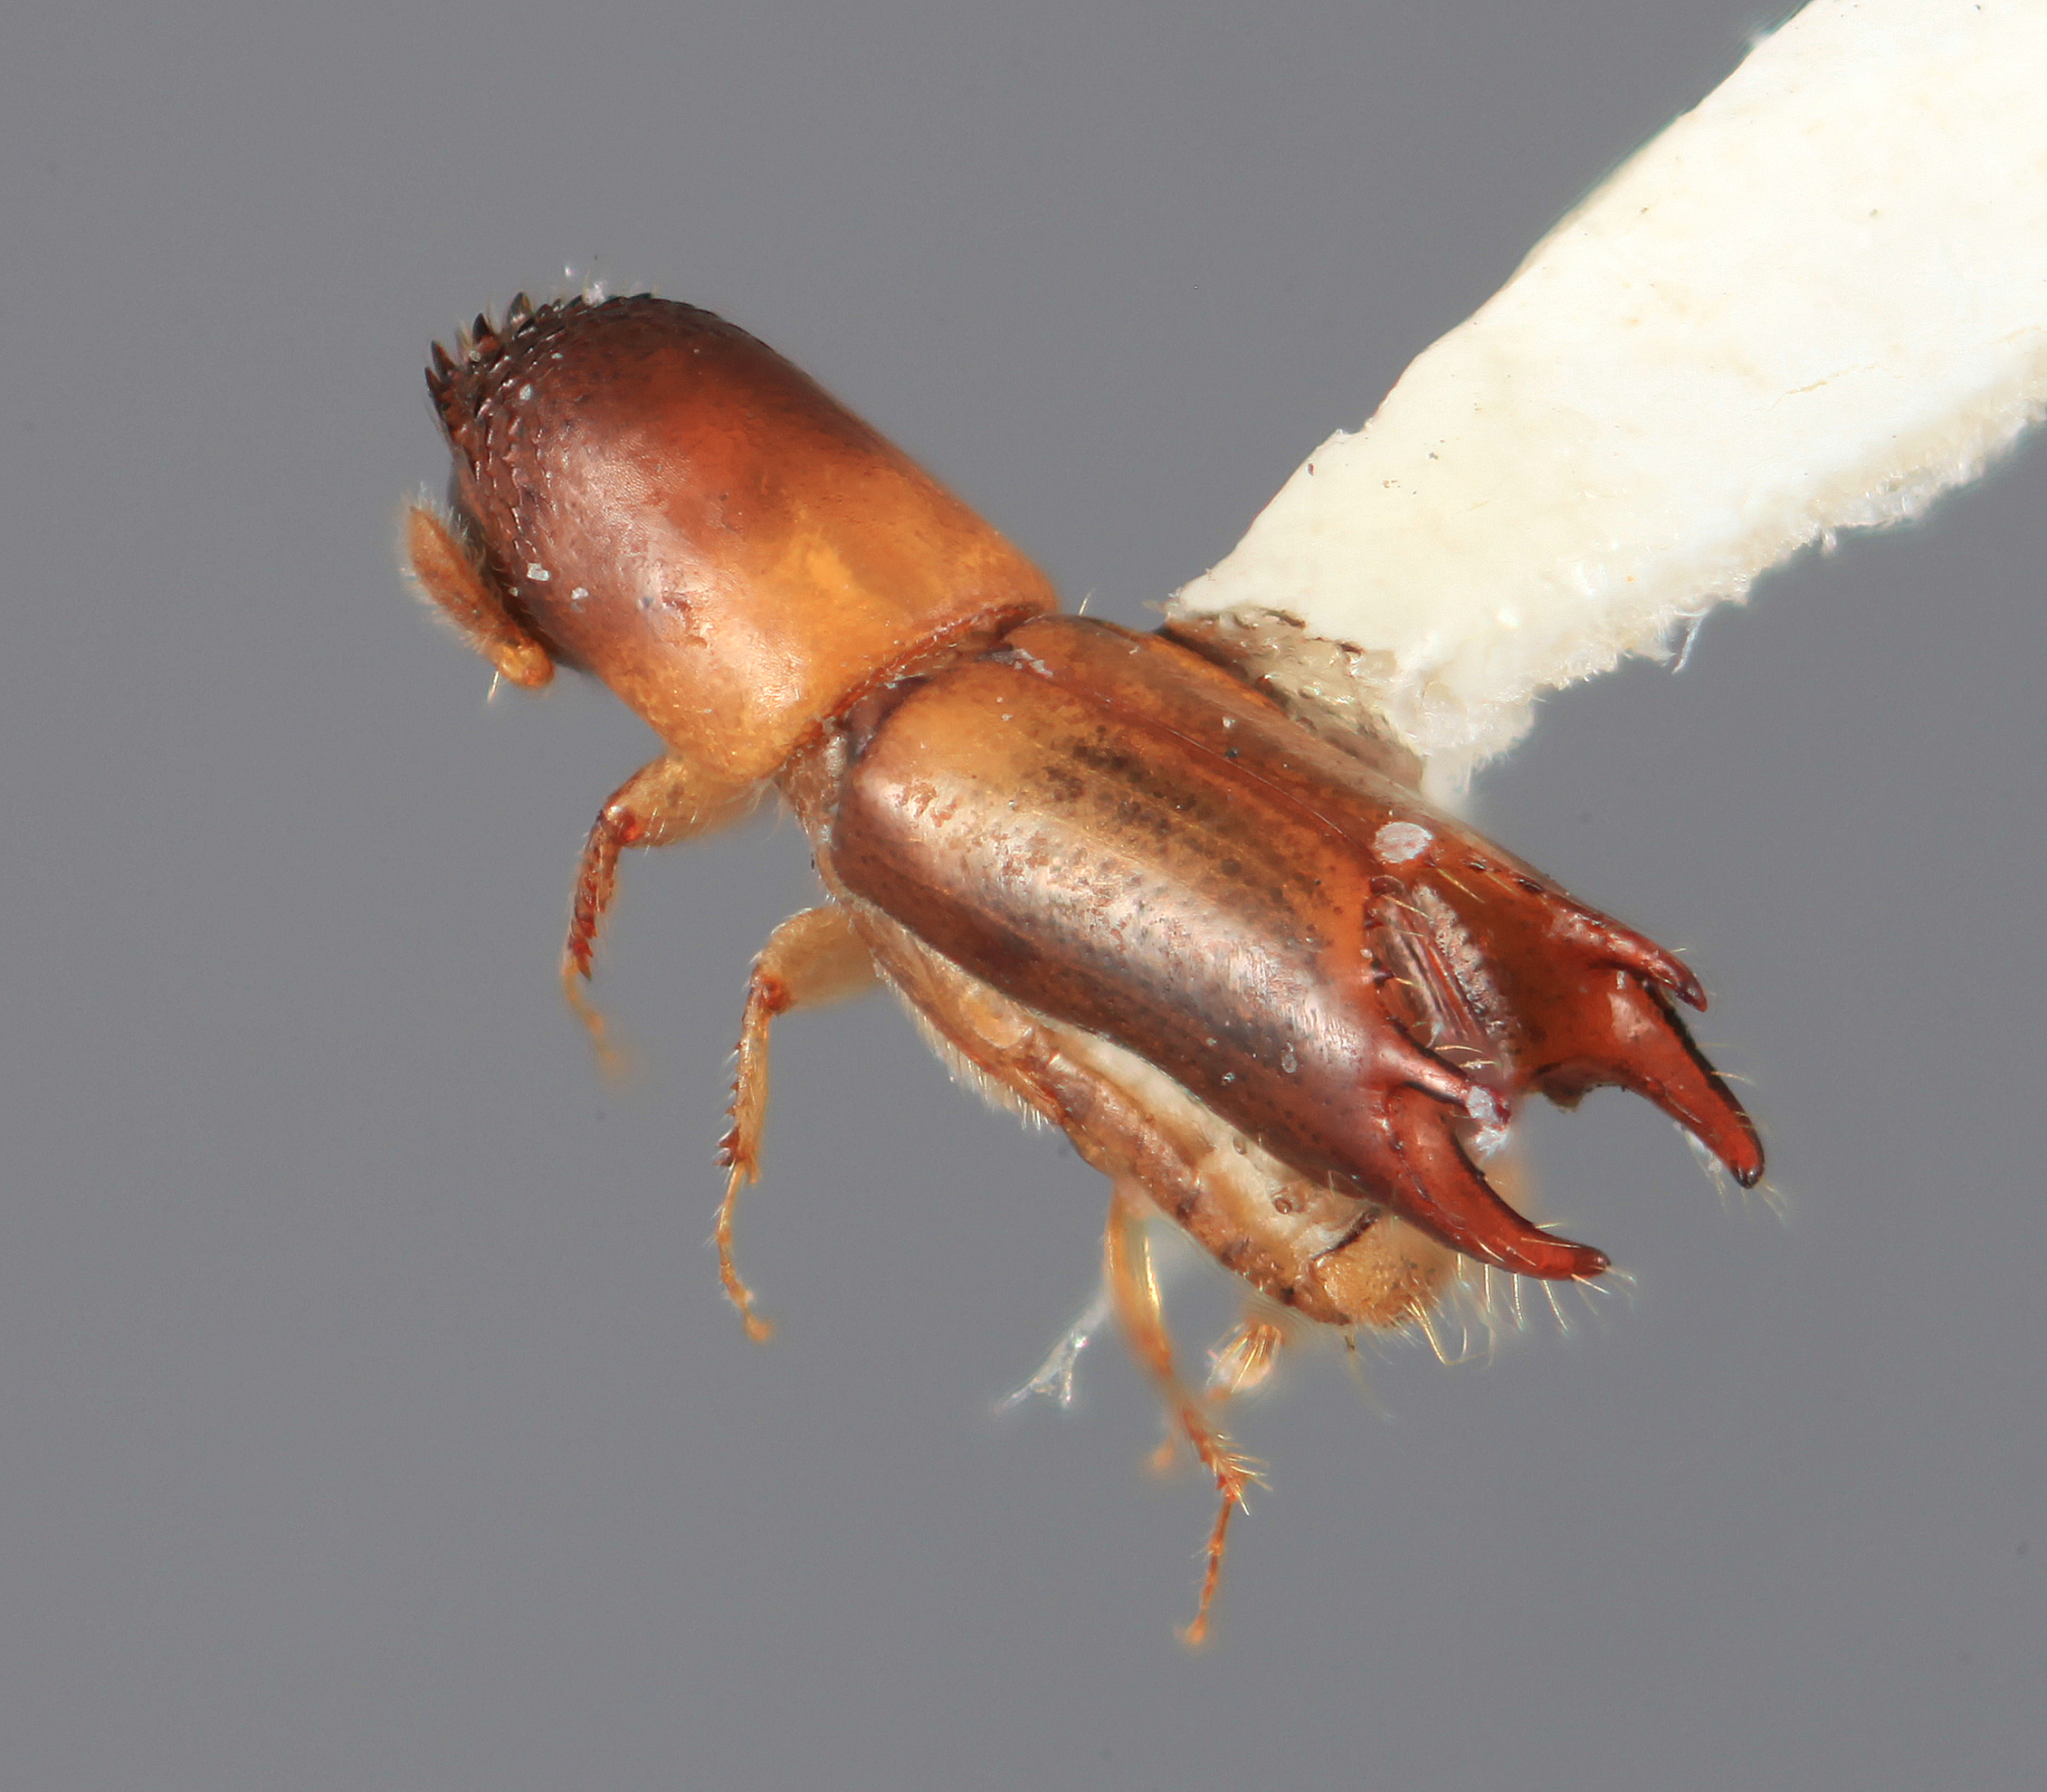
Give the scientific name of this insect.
Amphicranus spinescens
